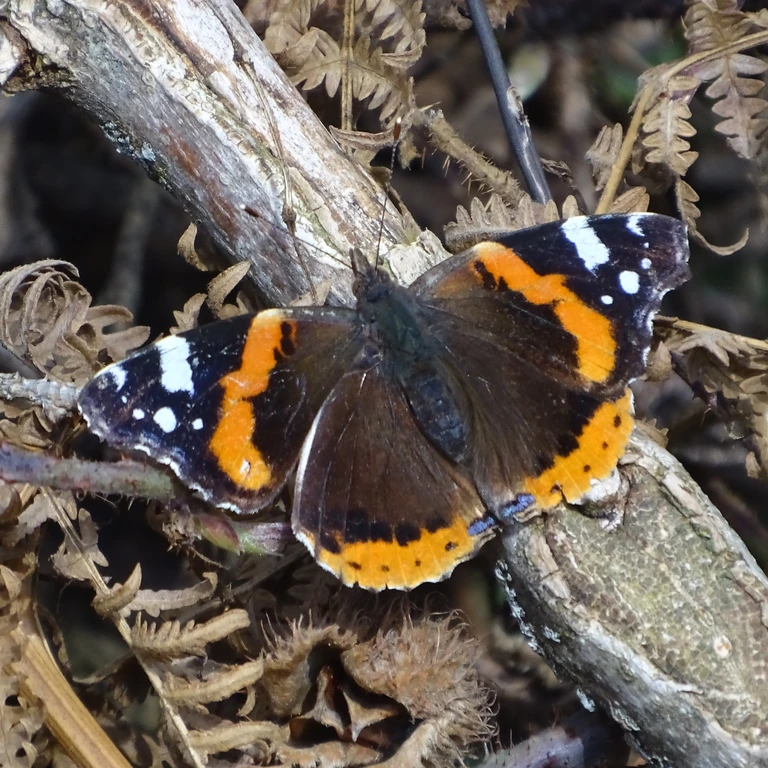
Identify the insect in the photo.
Vanessa atalanta
